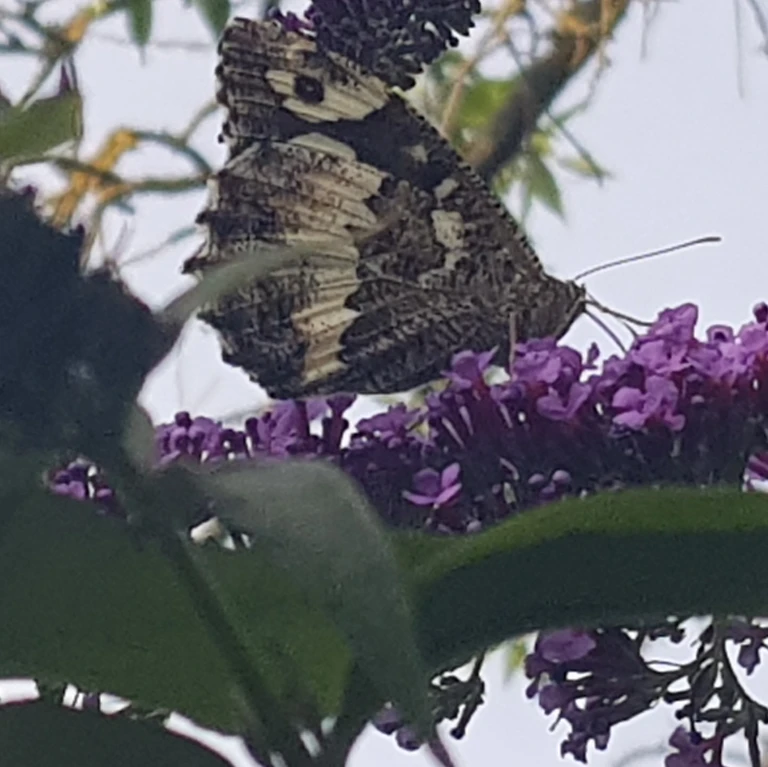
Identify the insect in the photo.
Brintesia circe
